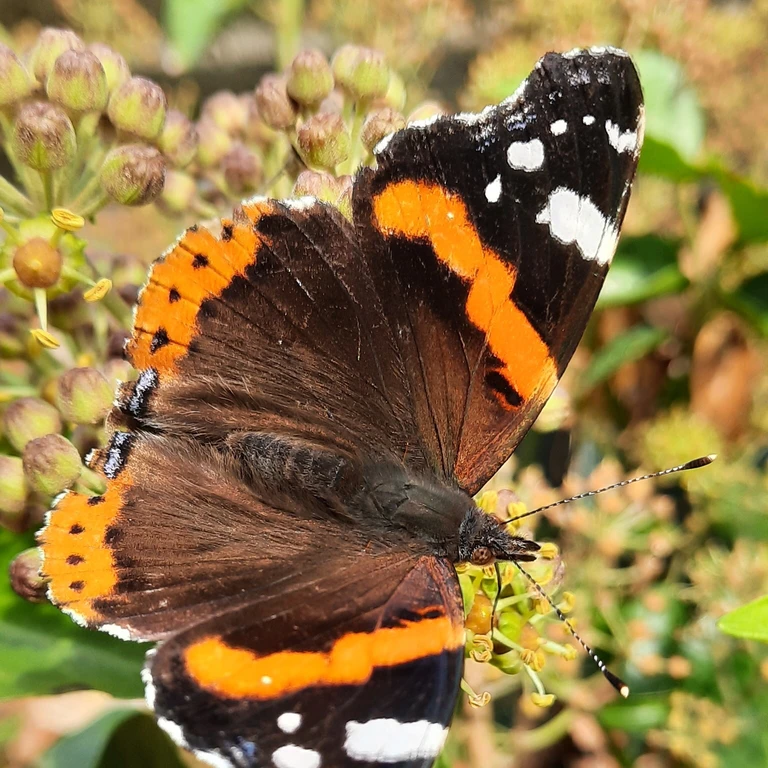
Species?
Vanessa atalanta
